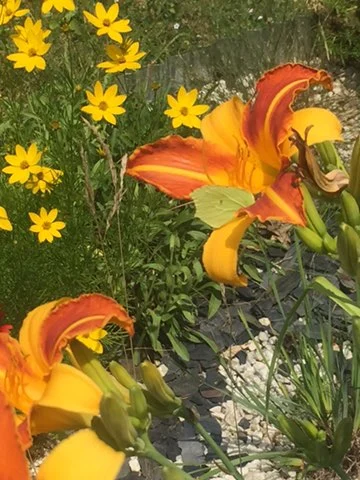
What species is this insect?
Gonepteryx rhamni
